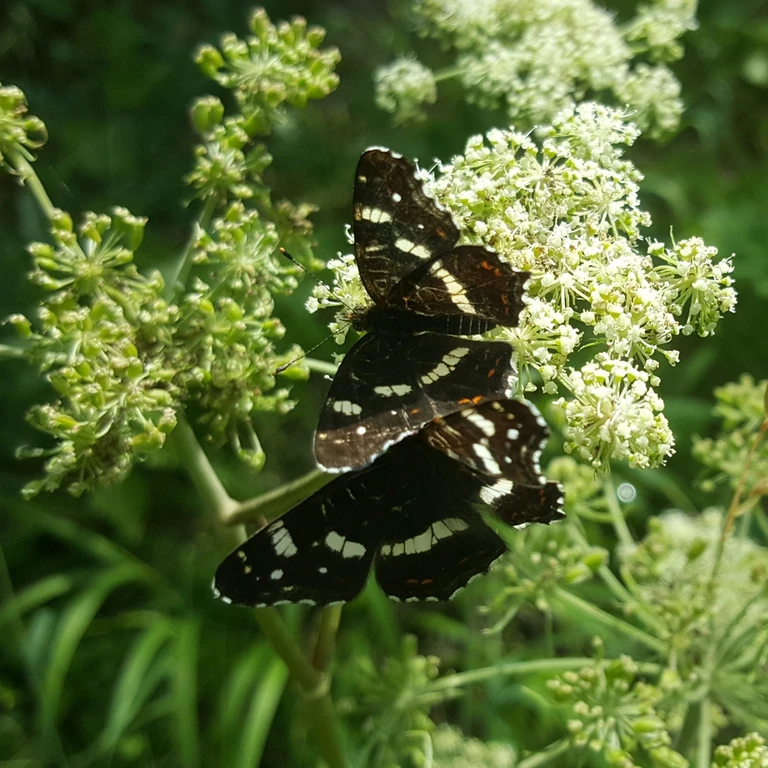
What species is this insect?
Araschnia levana
